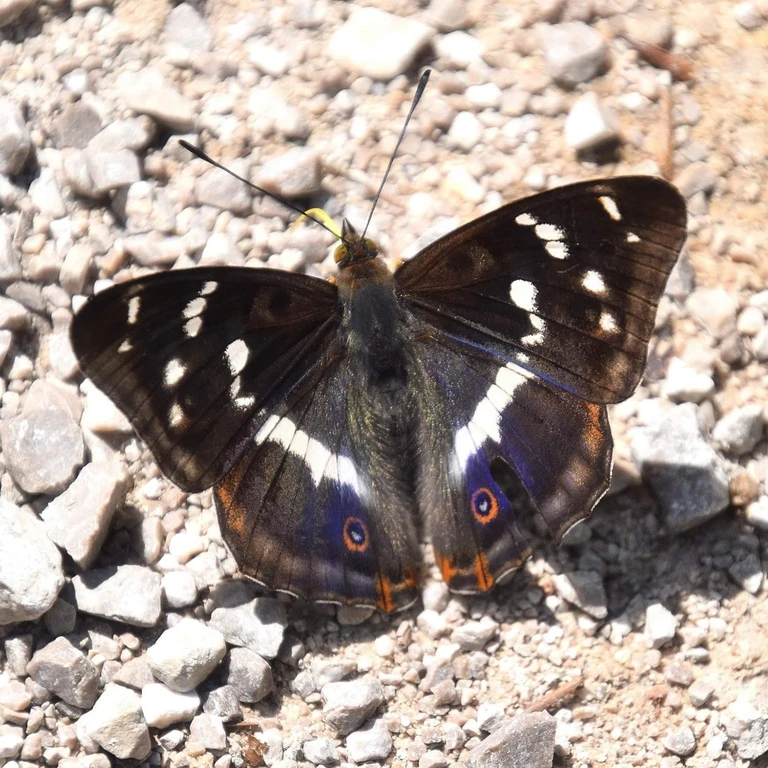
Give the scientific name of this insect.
Apatura iris
